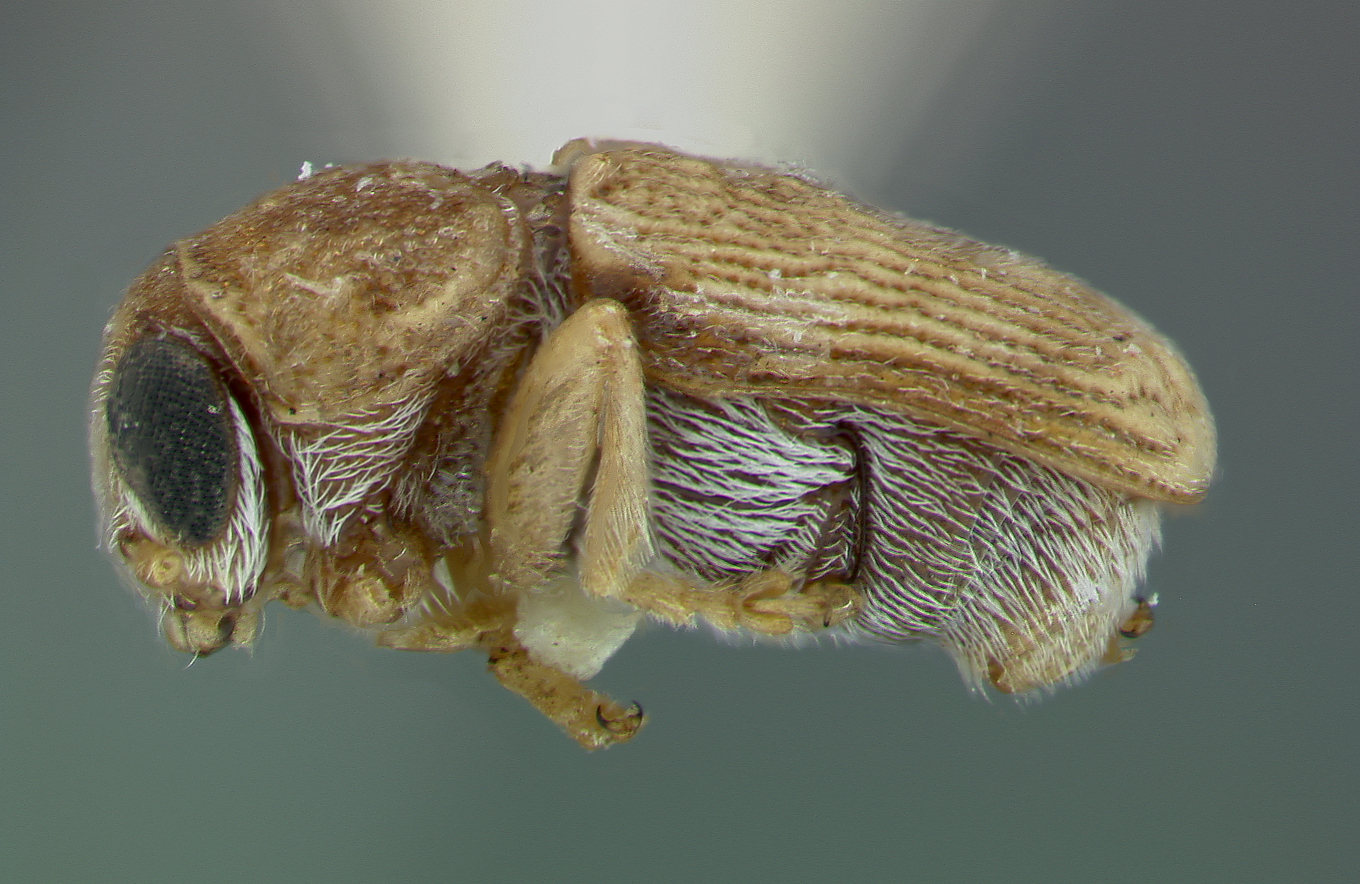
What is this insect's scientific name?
Thelyterotarsus indicus
